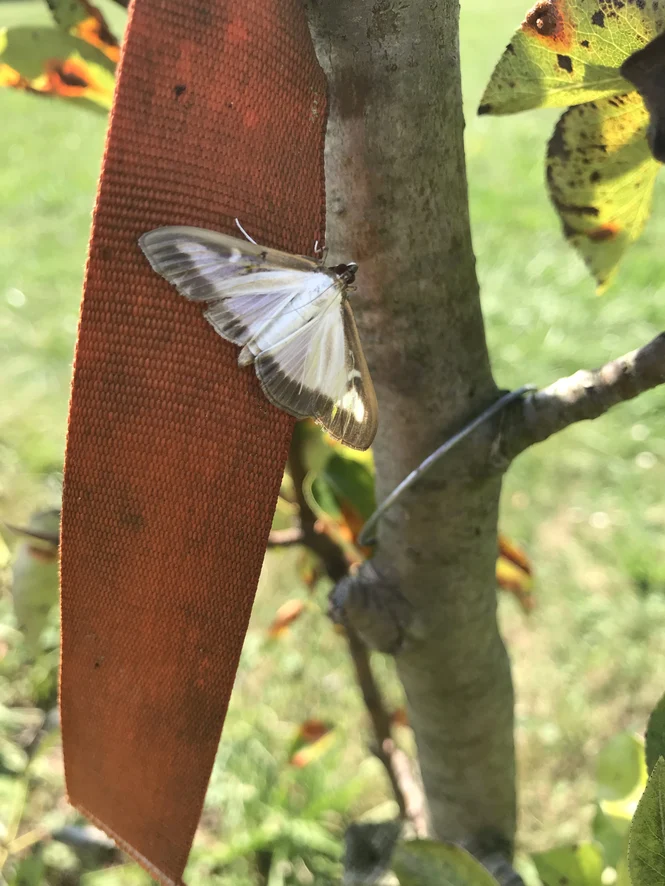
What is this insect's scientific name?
Cydalima perspectalis
